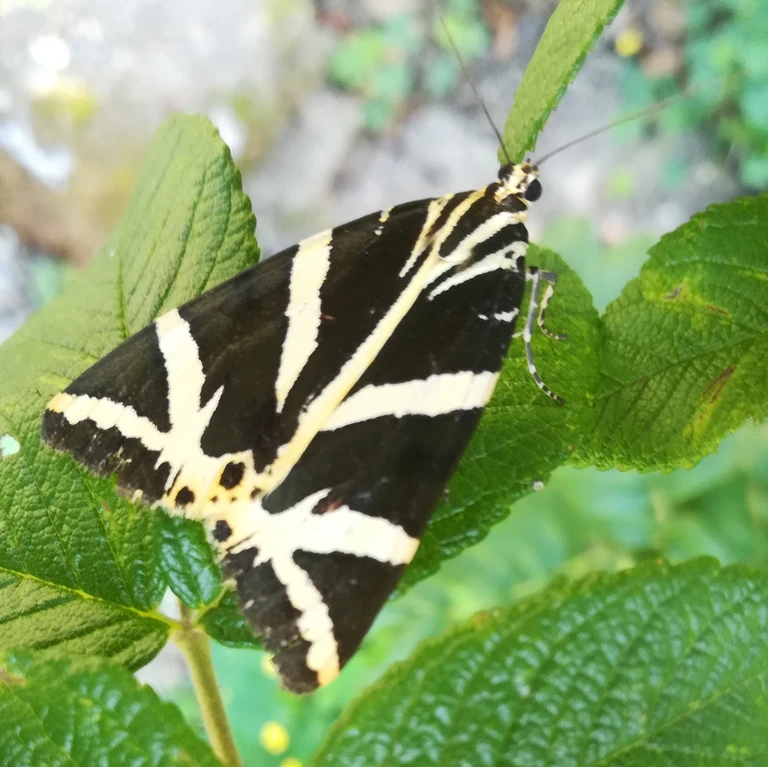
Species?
Euplagia quadripunctaria
